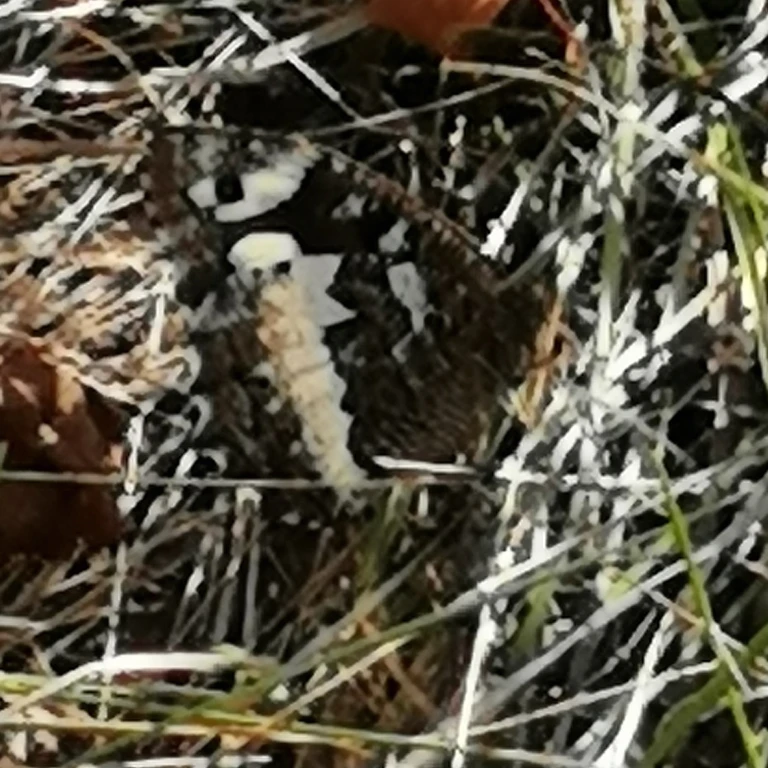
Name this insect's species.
Brintesia circe
